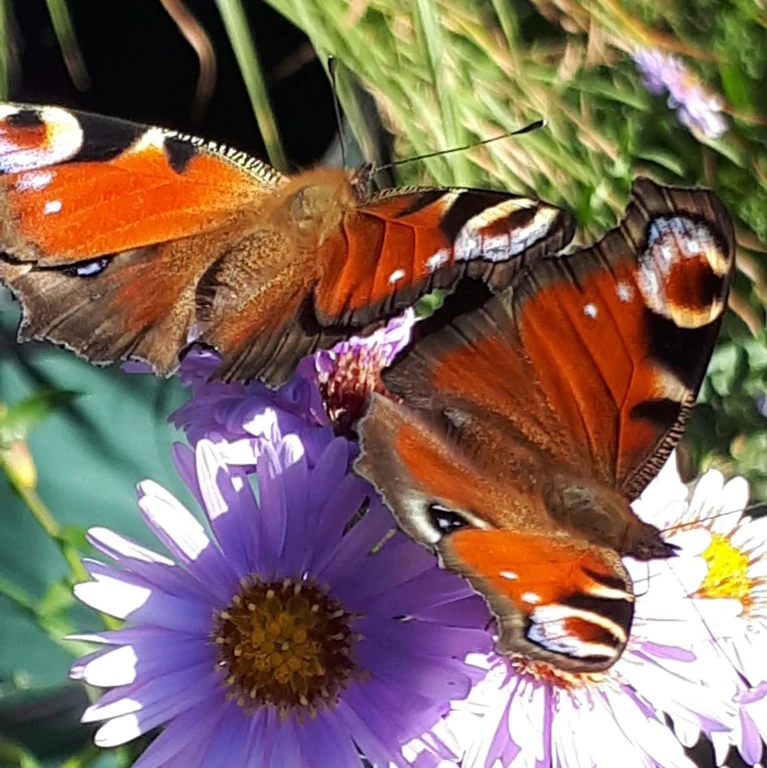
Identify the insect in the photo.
Aglais io
